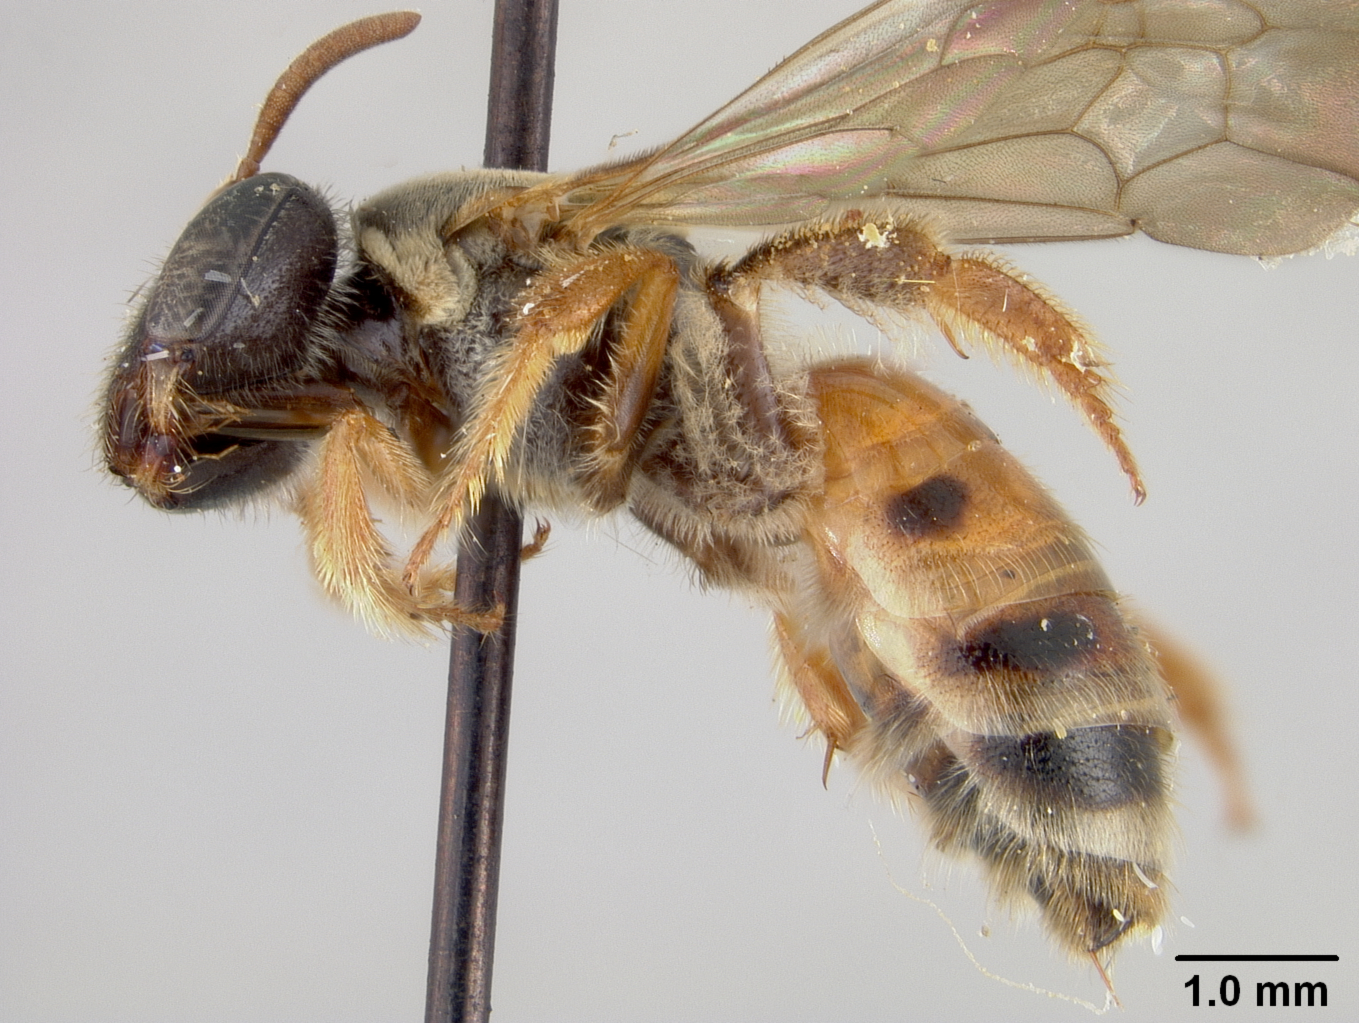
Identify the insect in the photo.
Nomia nanensis
